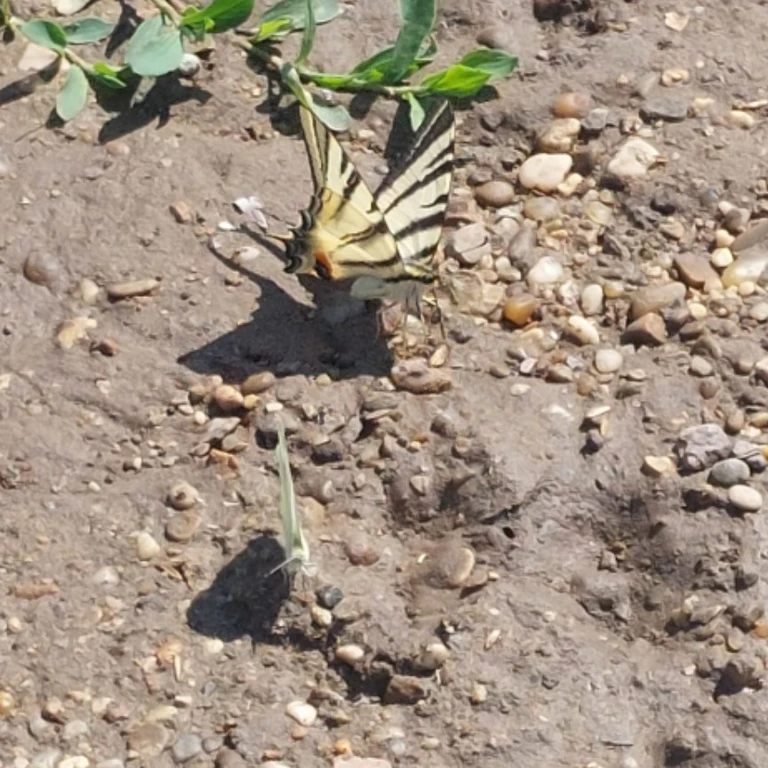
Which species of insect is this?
Iphiclides podalirius
